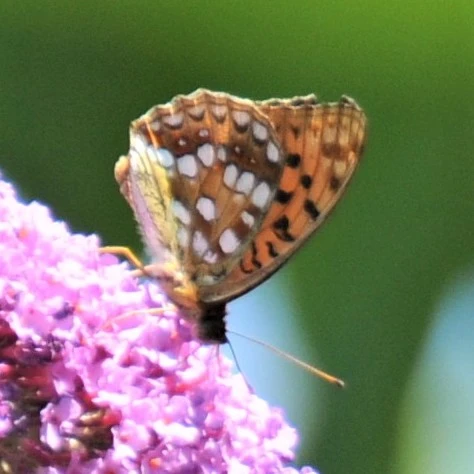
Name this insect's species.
Fabriciana adippe
